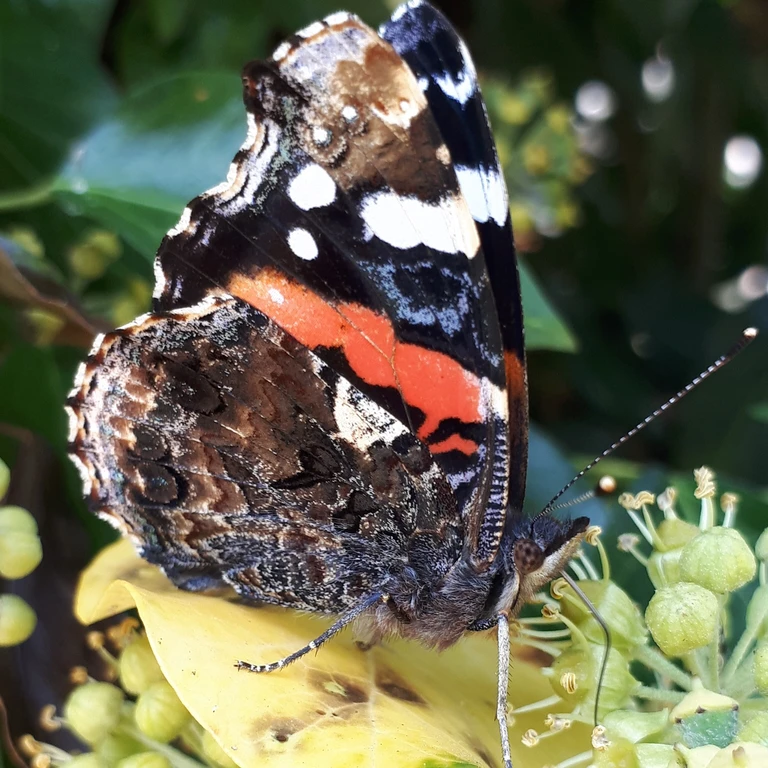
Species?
Vanessa atalanta
